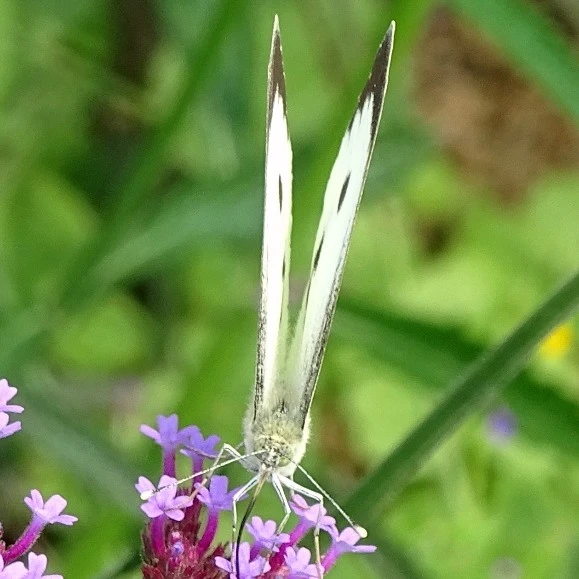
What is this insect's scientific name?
Pieris brassicae
